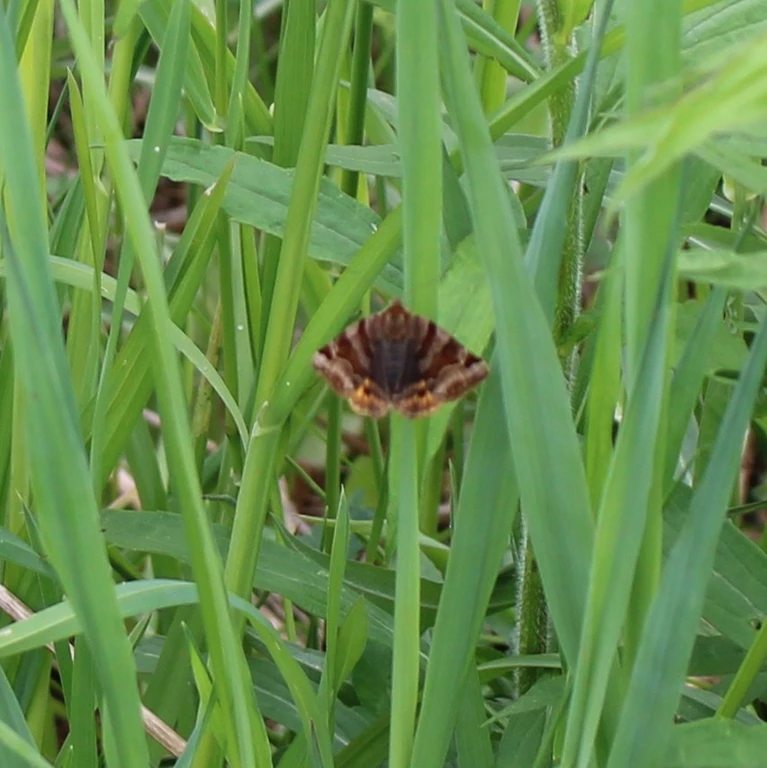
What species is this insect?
Euclidia glyphica
